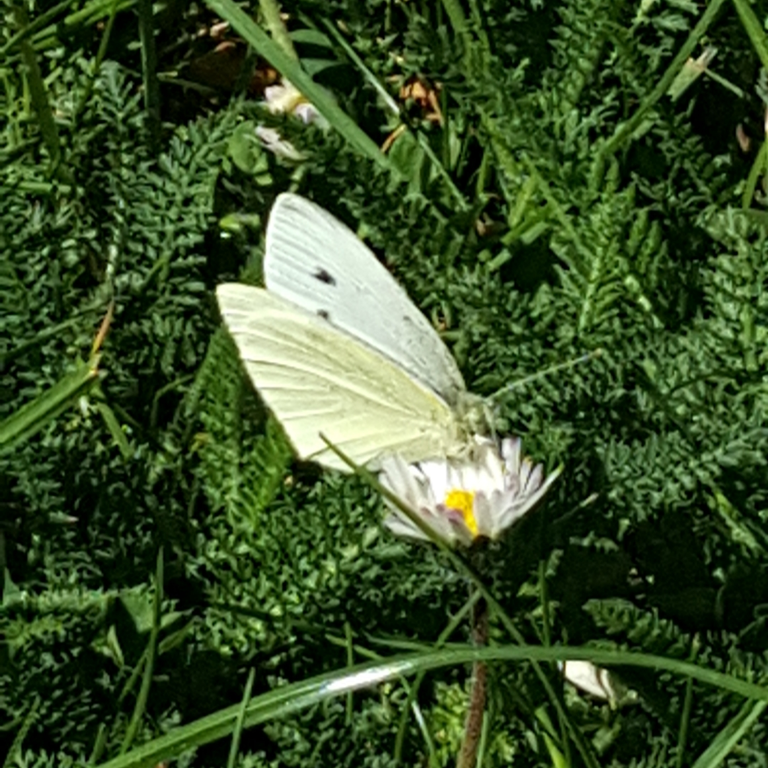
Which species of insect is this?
Pieris rapae
